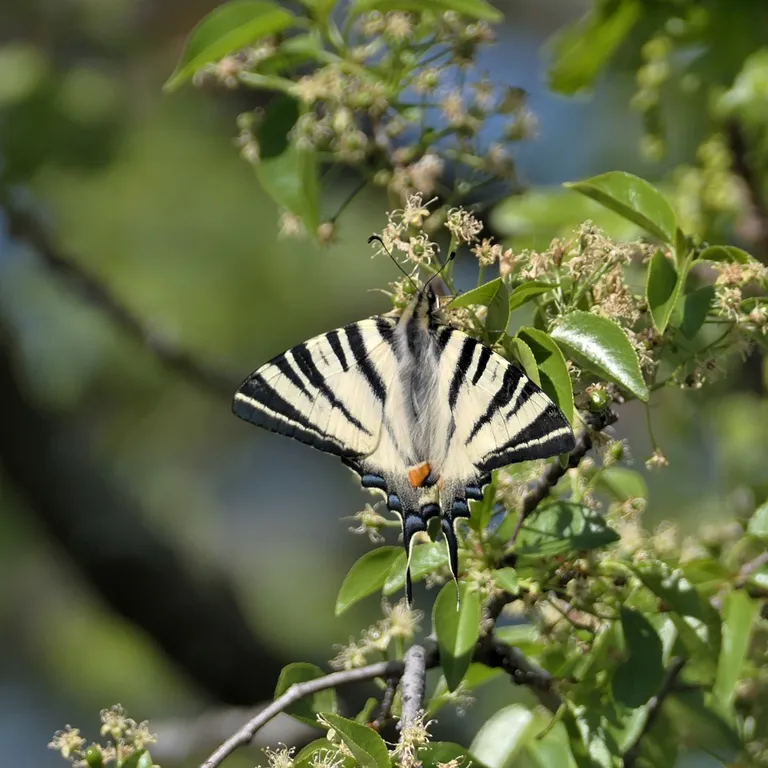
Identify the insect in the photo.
Iphiclides podalirius
